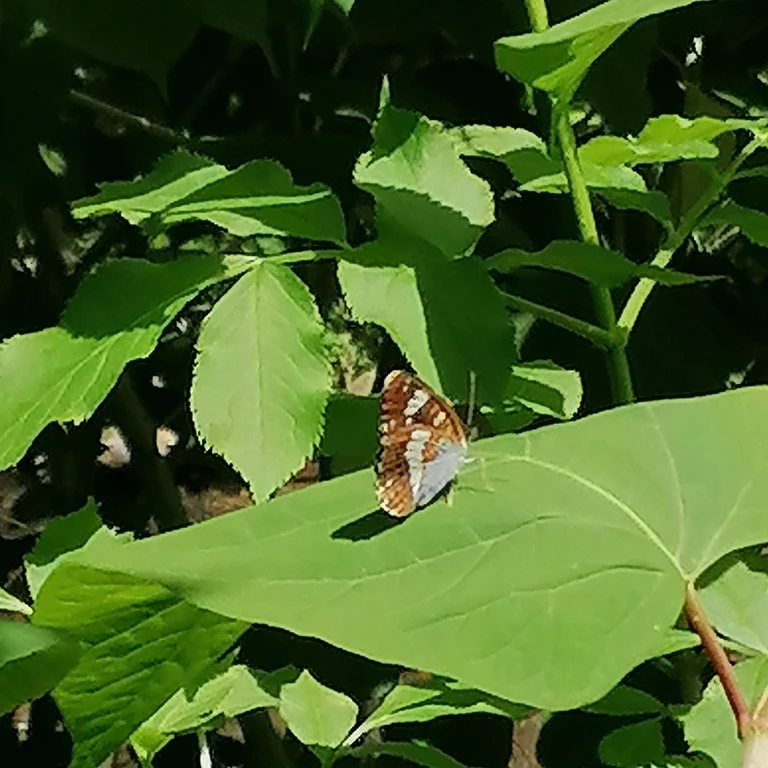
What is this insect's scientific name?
Limenitis camilla (also Ladoga camilla)
